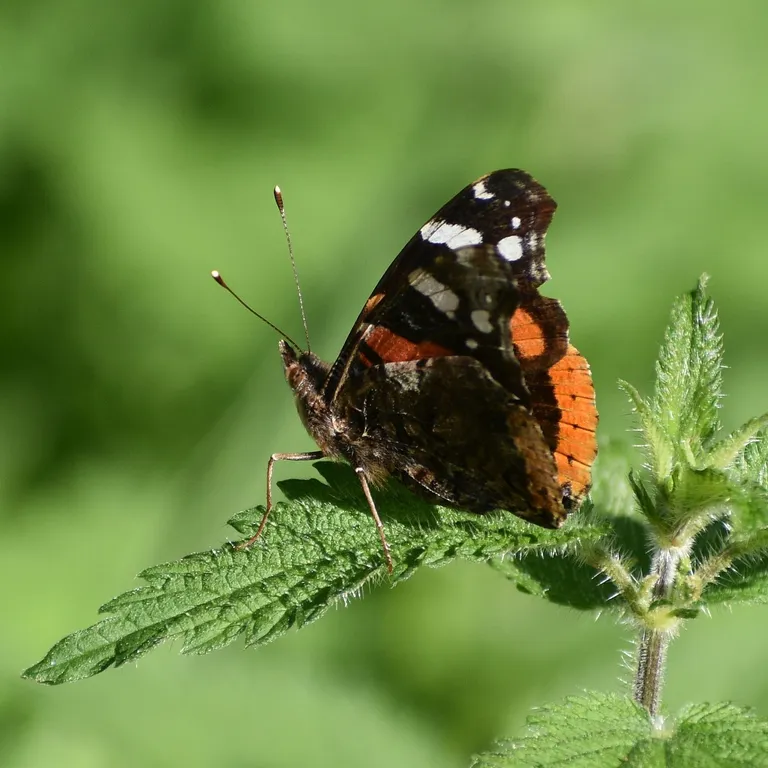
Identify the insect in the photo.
Vanessa atalanta
